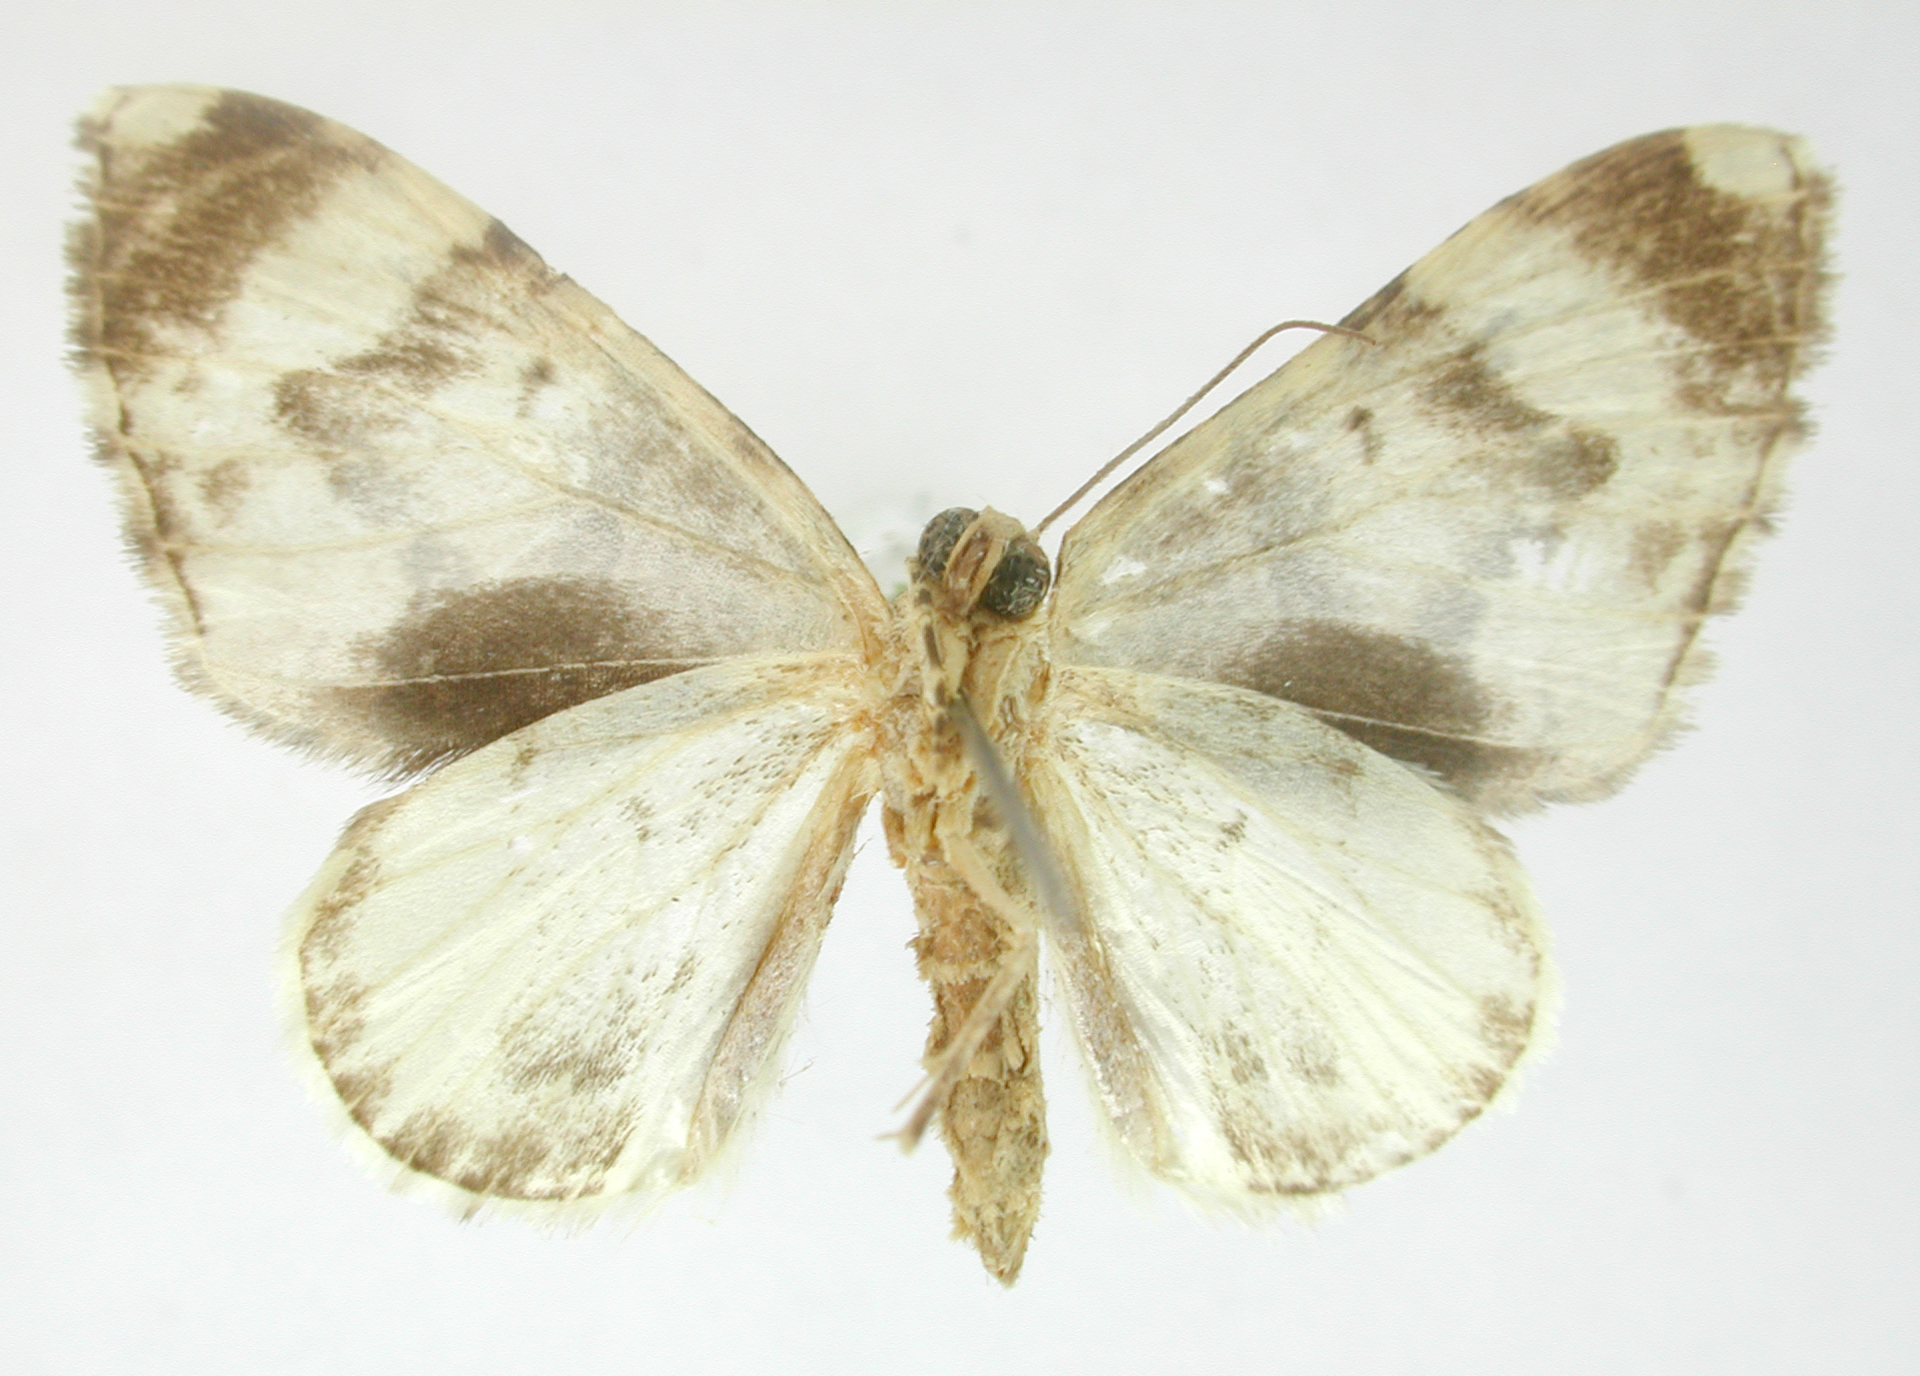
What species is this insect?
Hammaptera atramentaria
